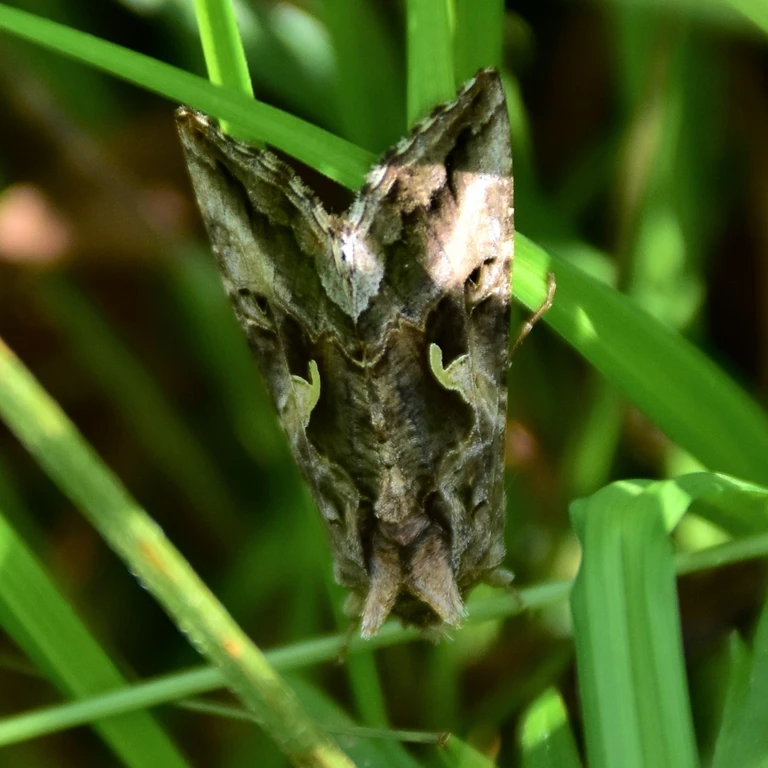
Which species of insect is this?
Autographa gamma
